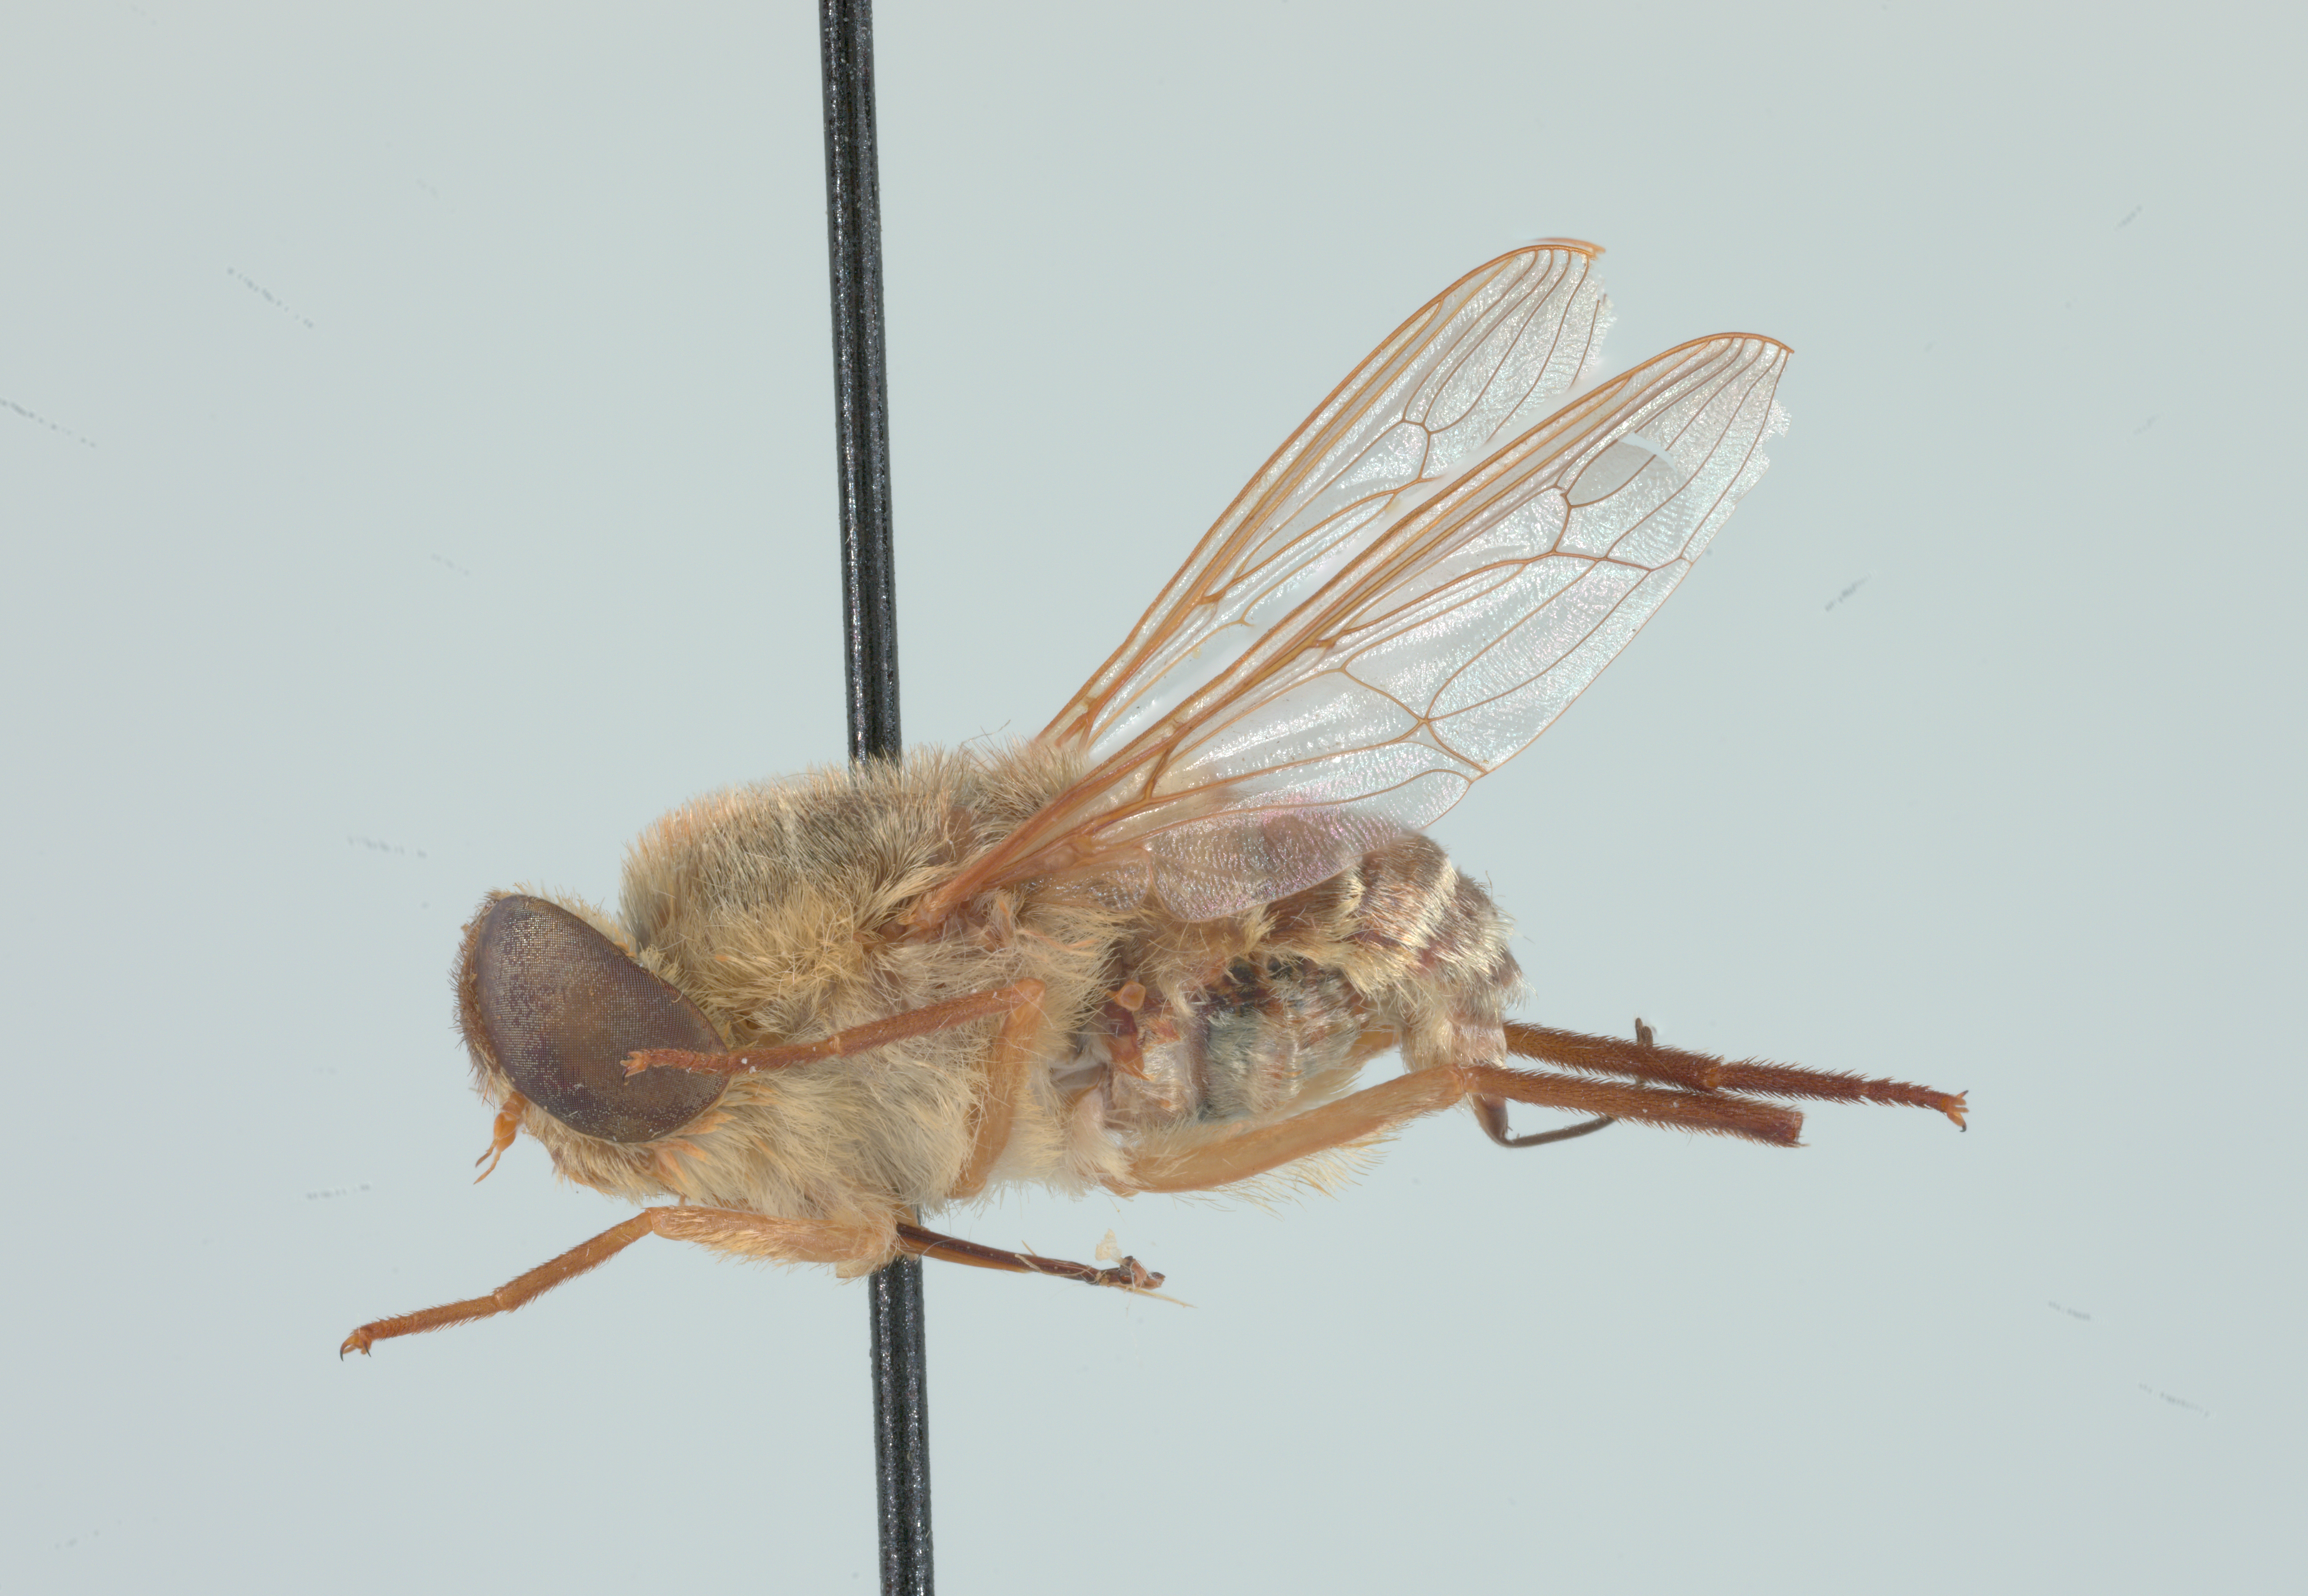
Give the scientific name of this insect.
Neorhynchocephalus volaticus
